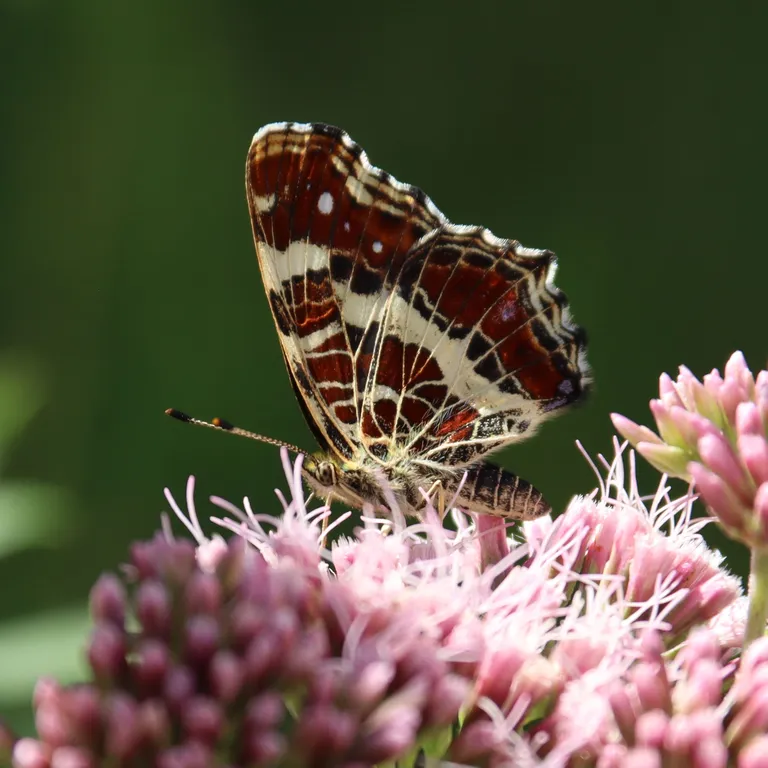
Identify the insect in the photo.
Araschnia levana
